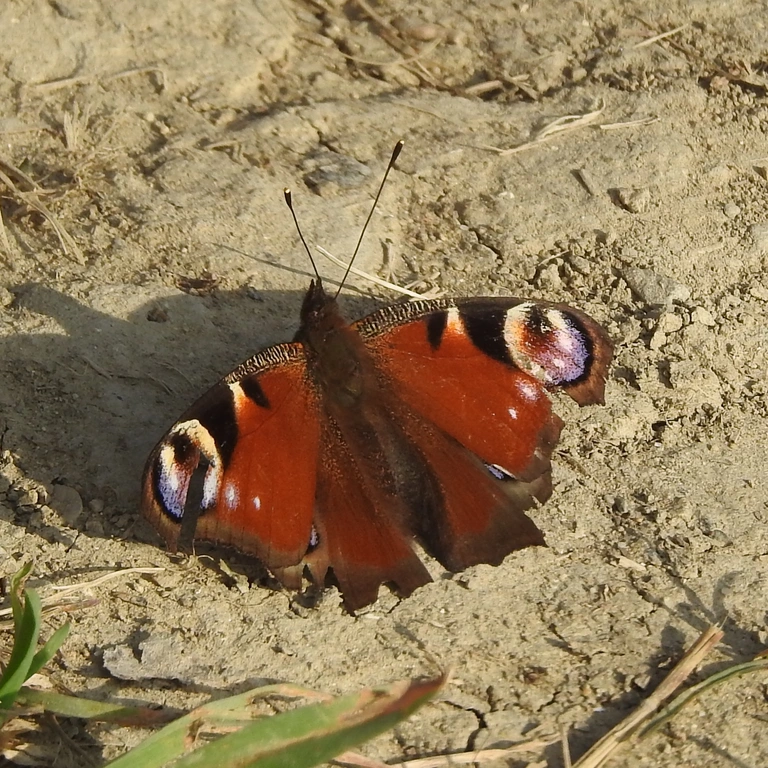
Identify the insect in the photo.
Aglais io
